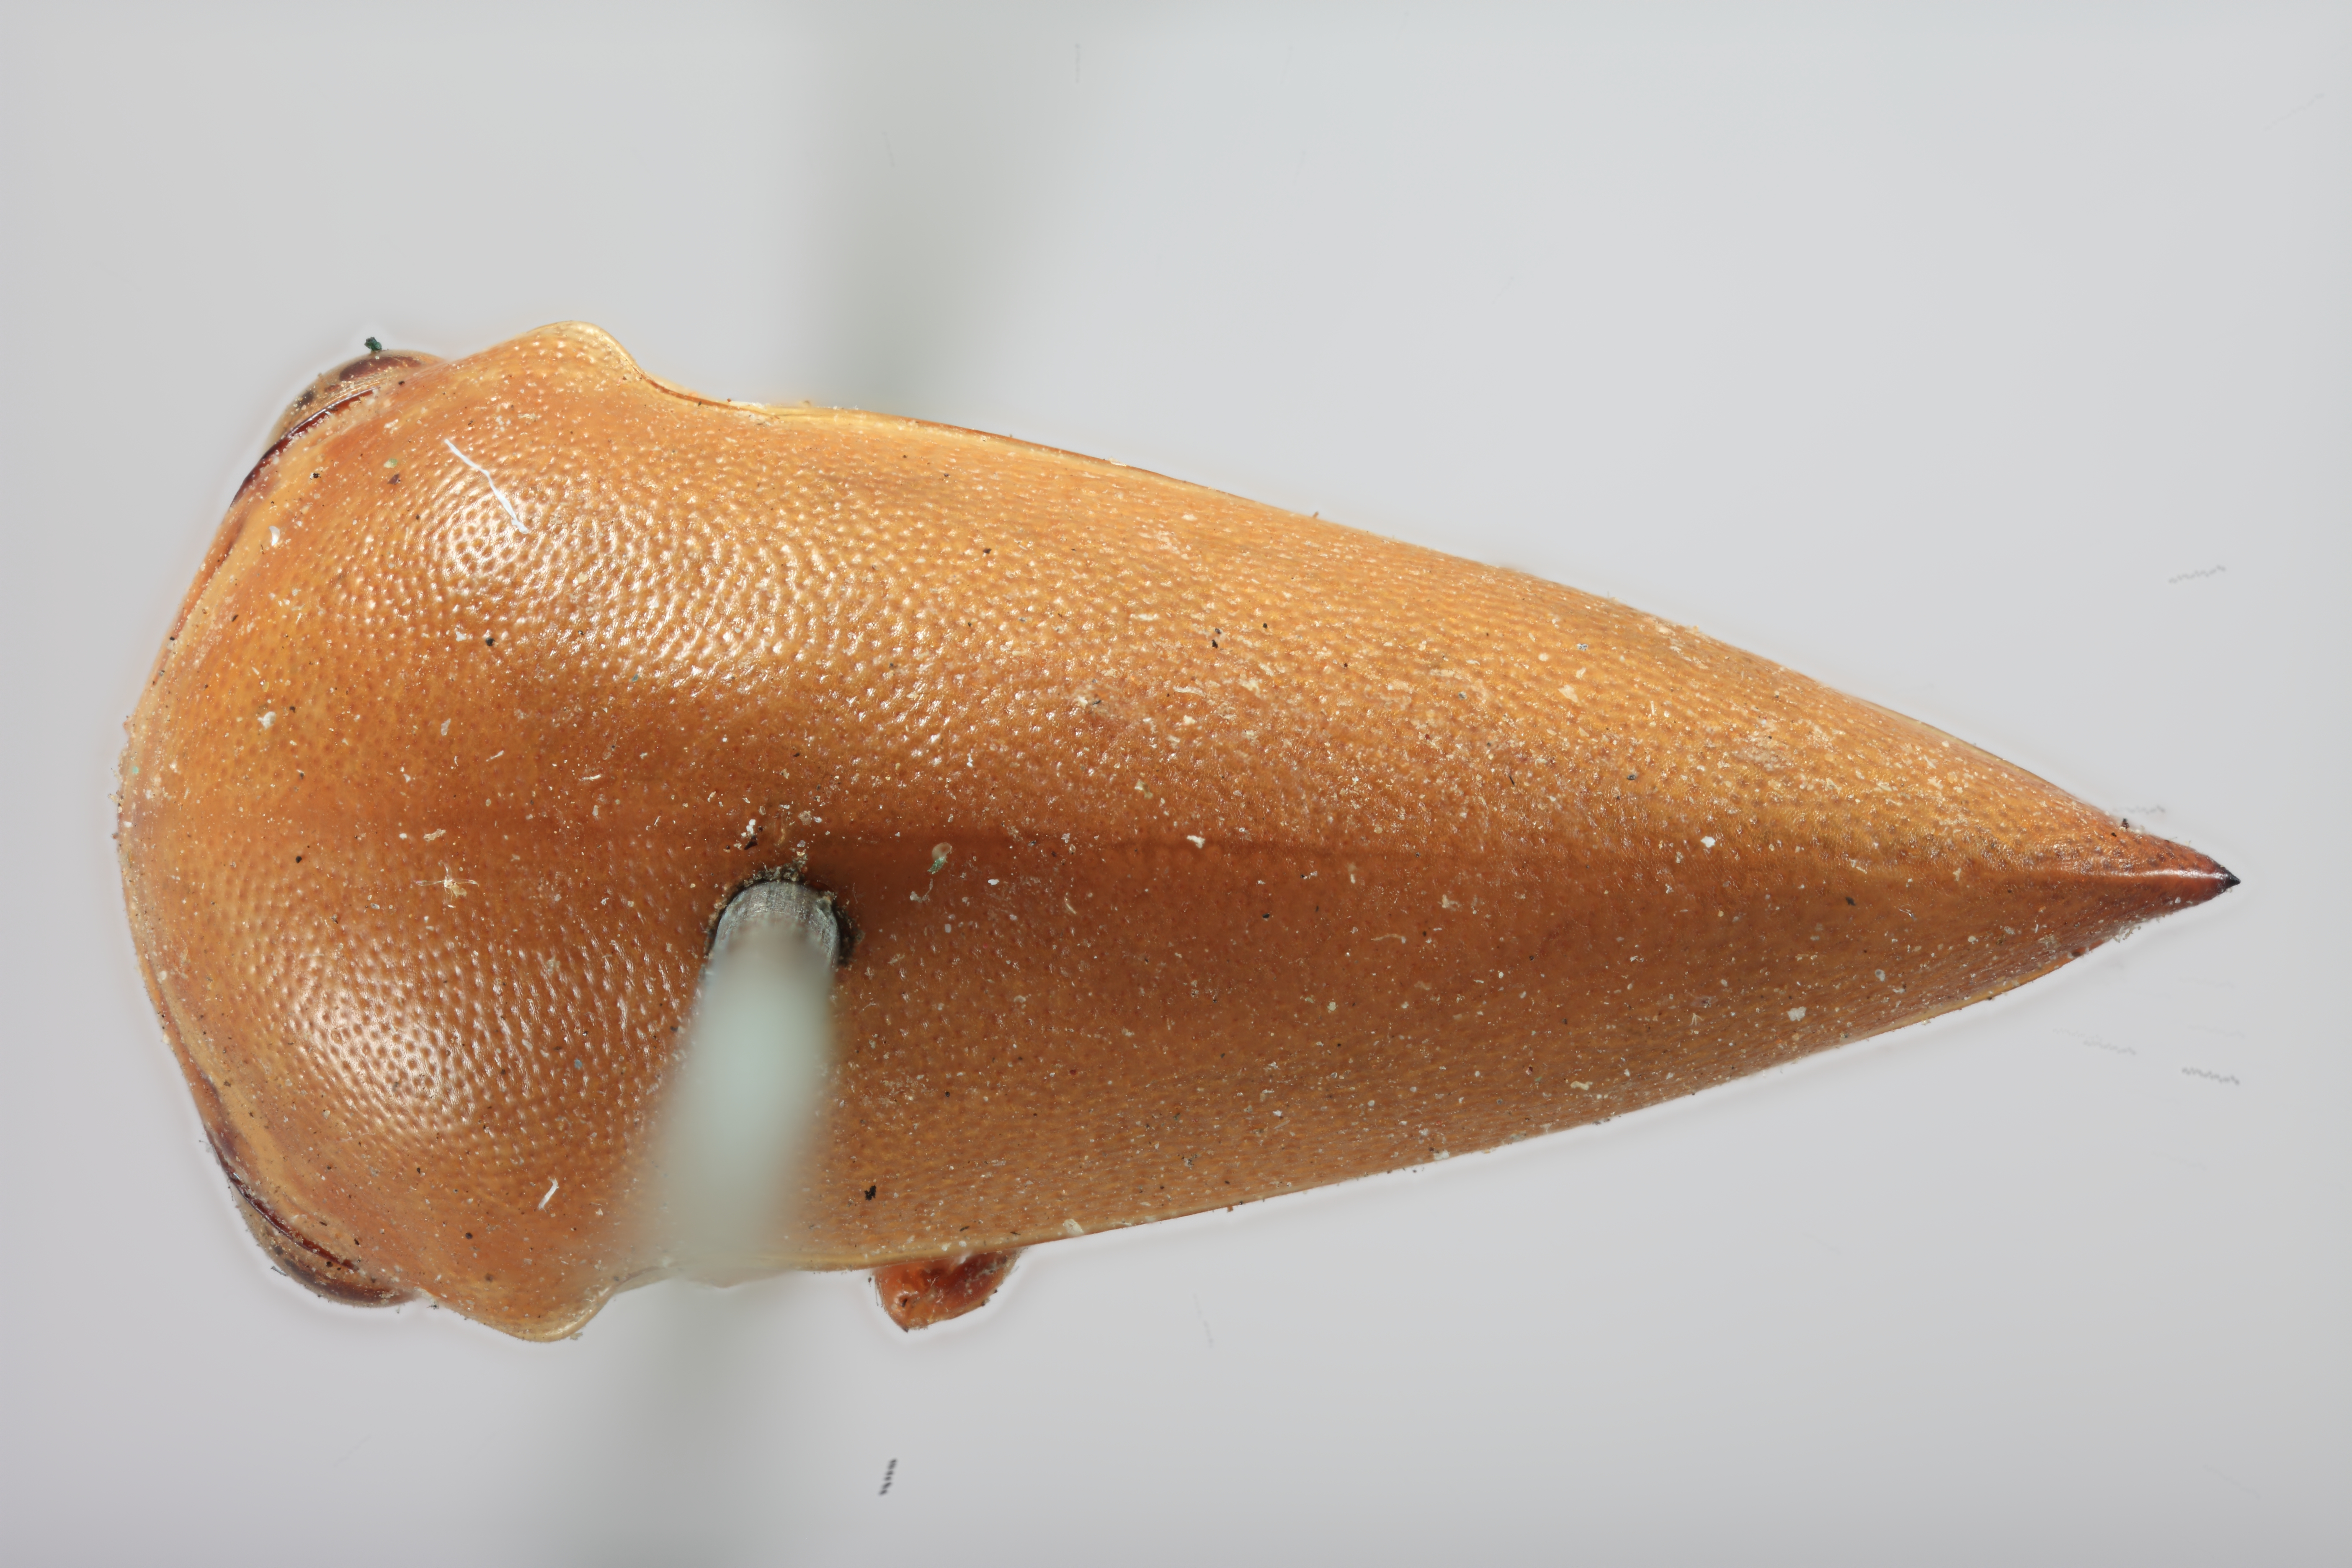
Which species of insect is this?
Stictopelta arizona
